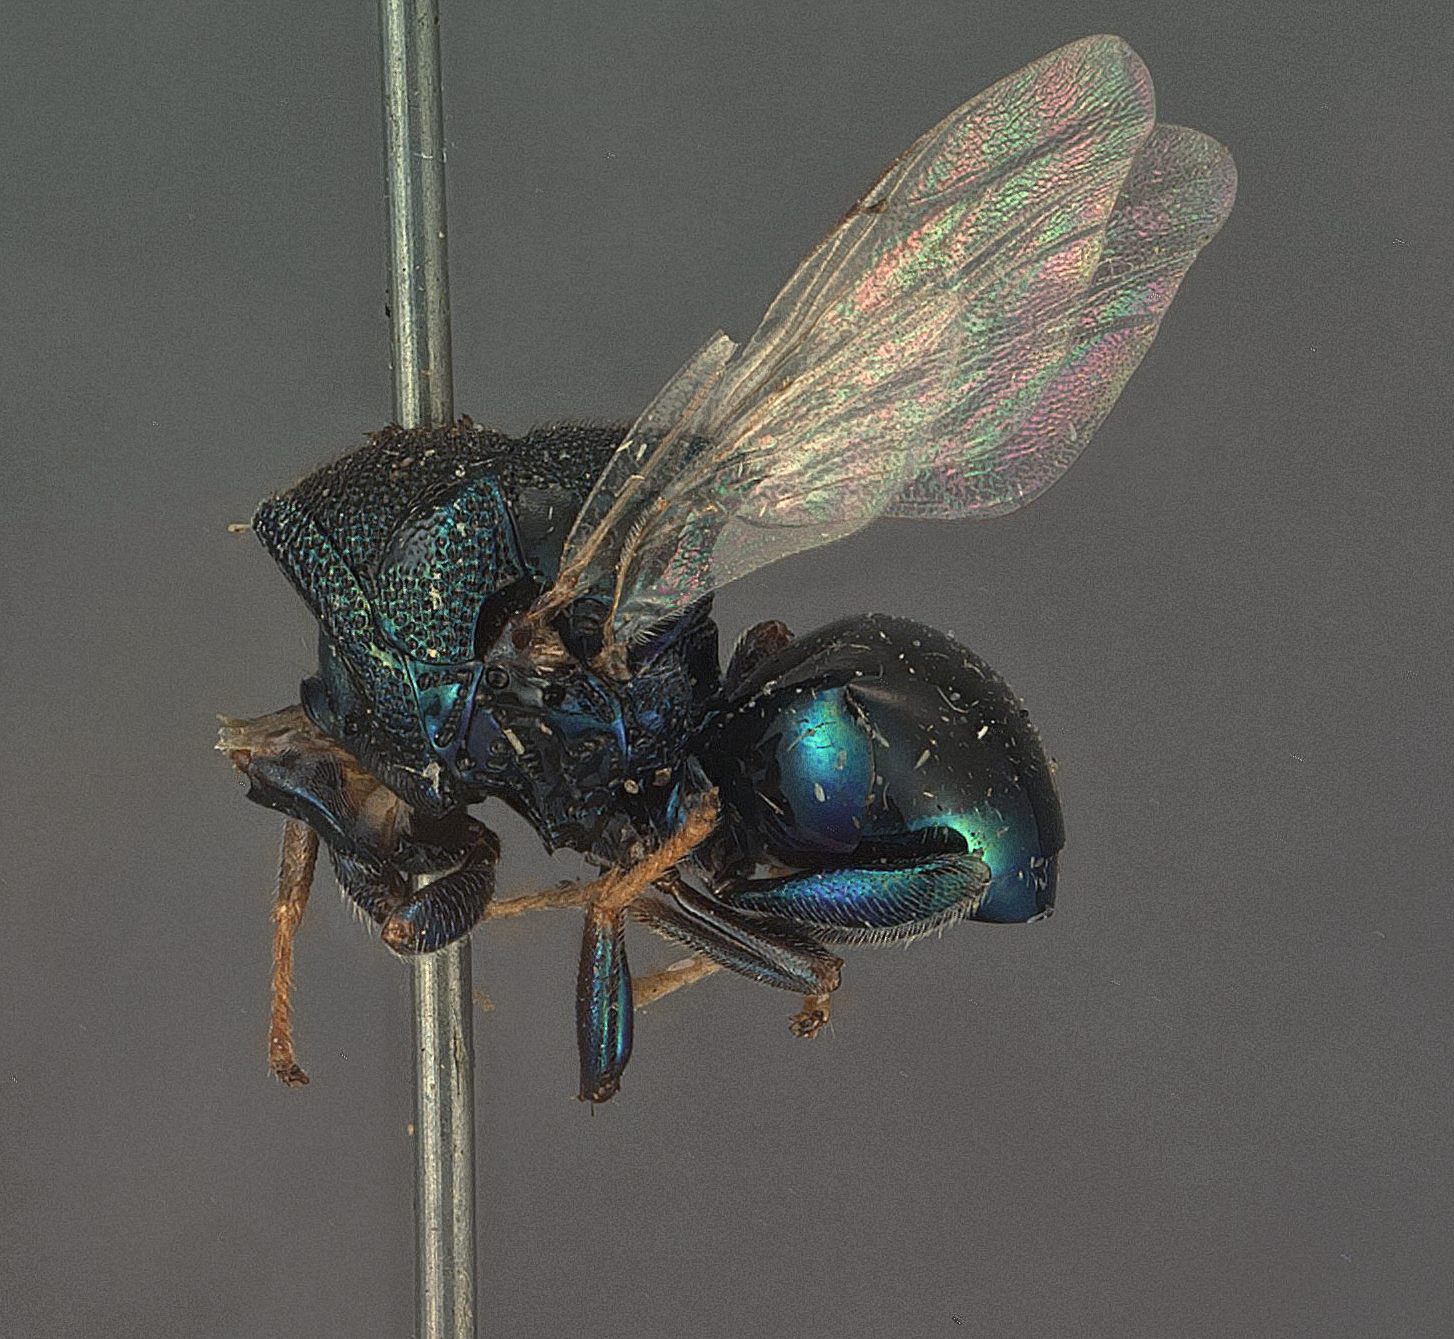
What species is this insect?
Perilampus luzonensis
